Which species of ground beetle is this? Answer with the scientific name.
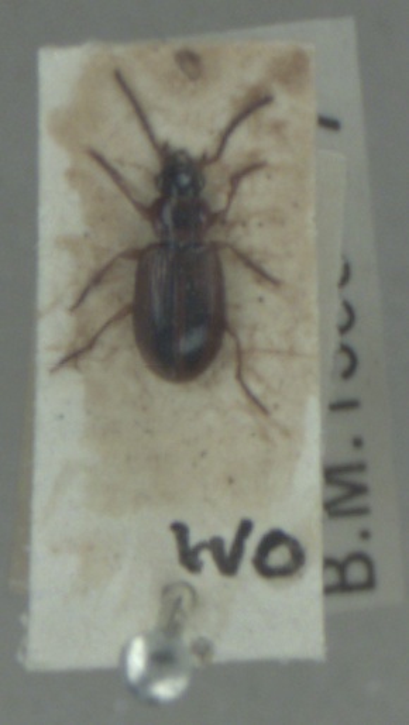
Dicheirotrichus placidus
